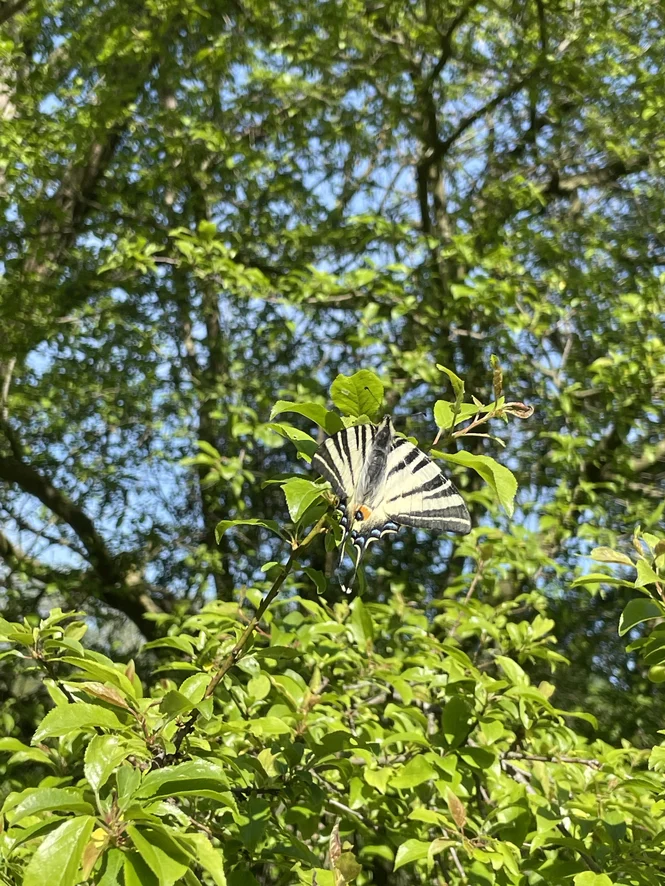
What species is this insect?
Iphiclides podalirius
